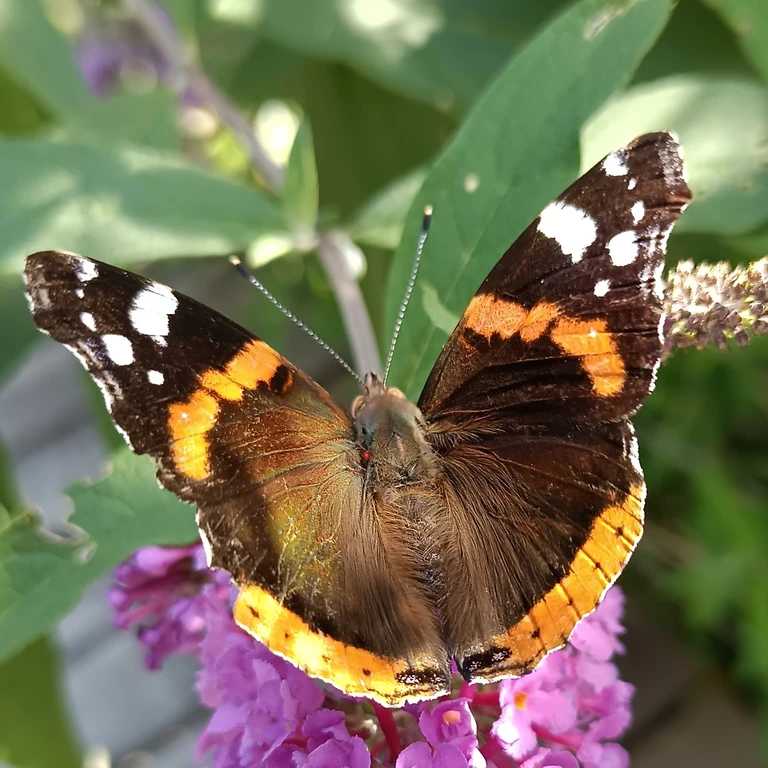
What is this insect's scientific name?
Vanessa atalanta
